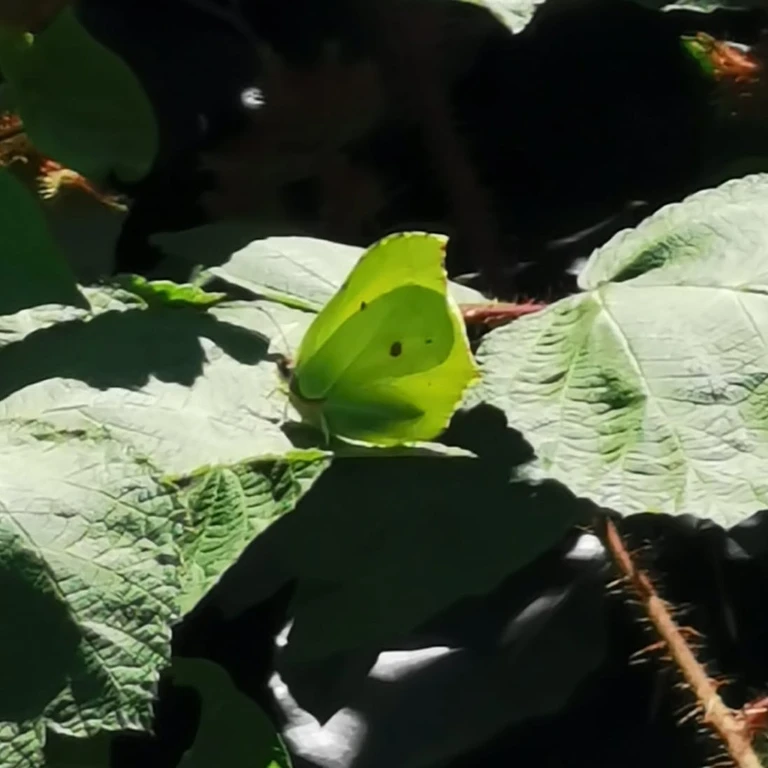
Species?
Gonepteryx rhamni
